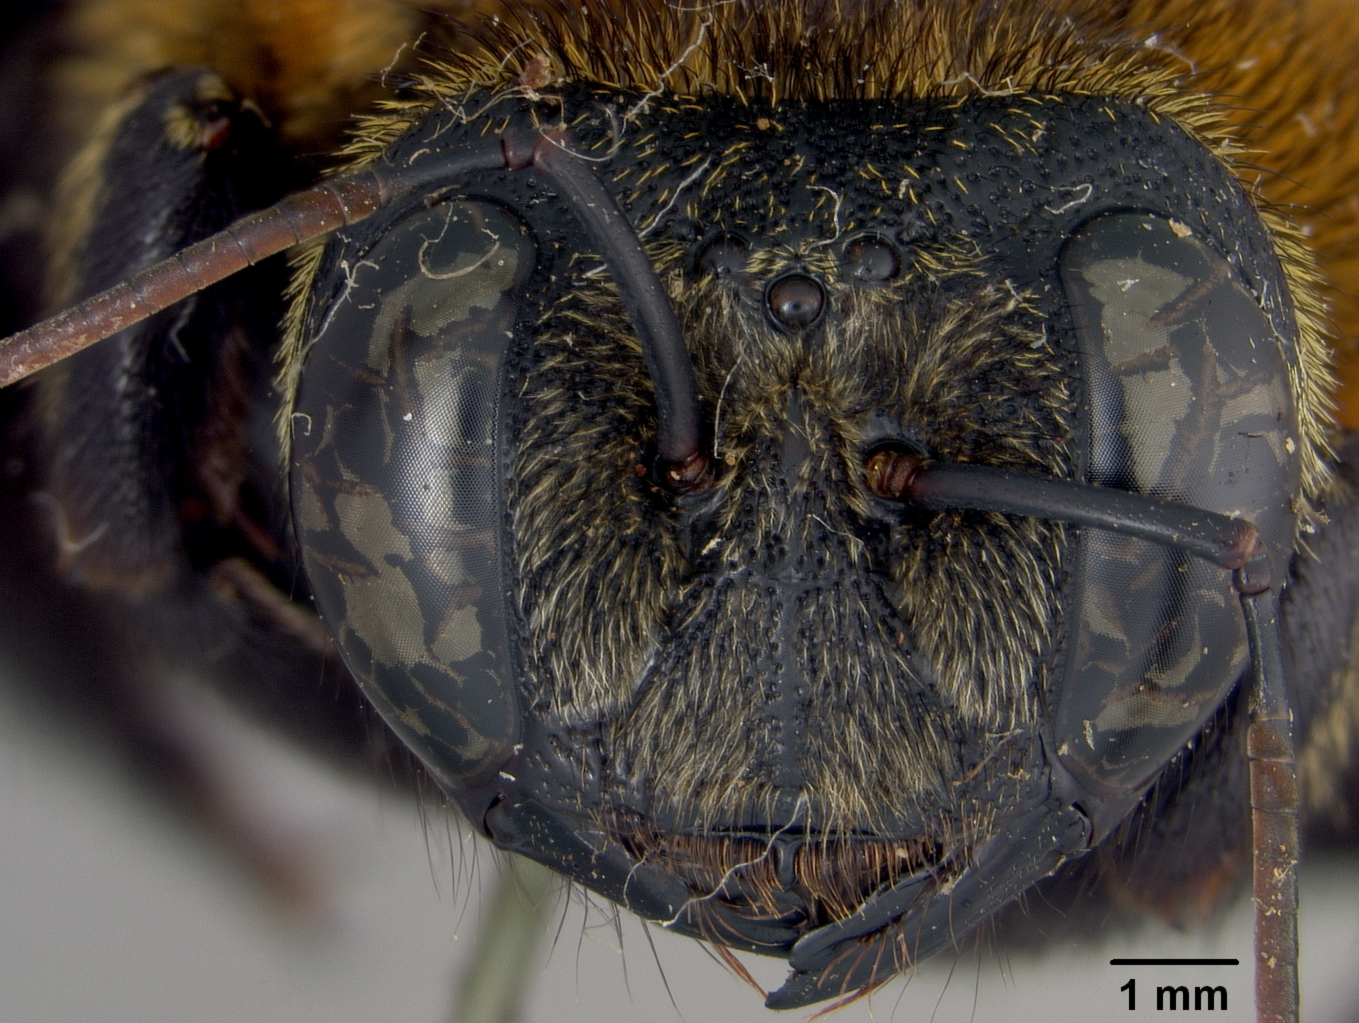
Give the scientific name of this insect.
Mesotrichia cuernosensis
